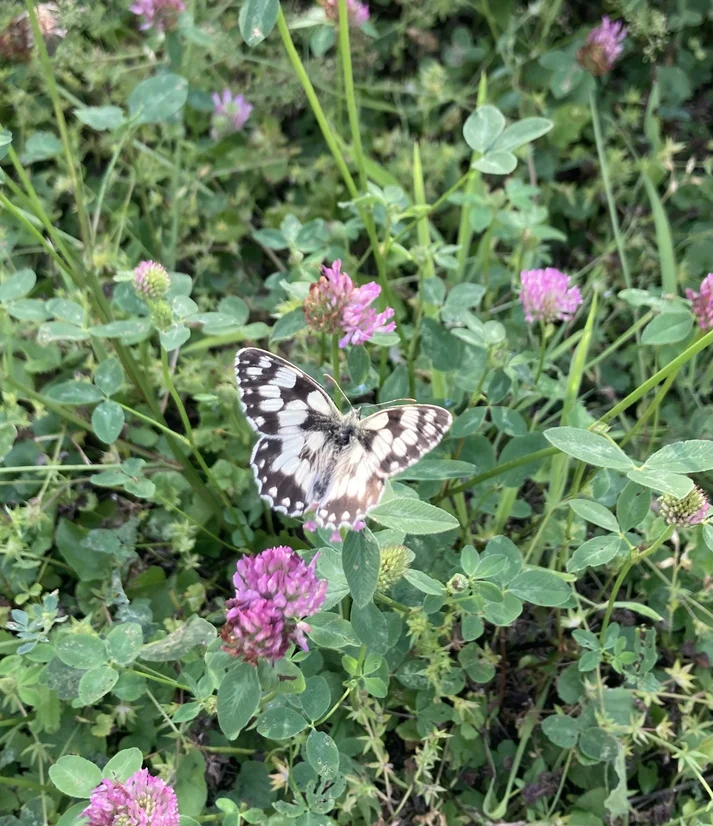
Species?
Melanargia galathea
